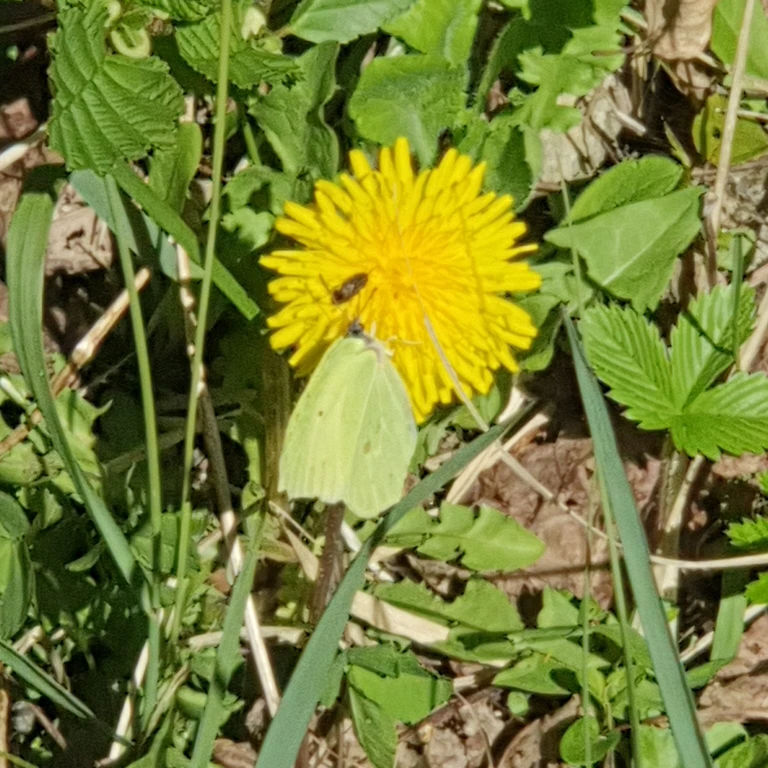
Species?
Gonepteryx rhamni
